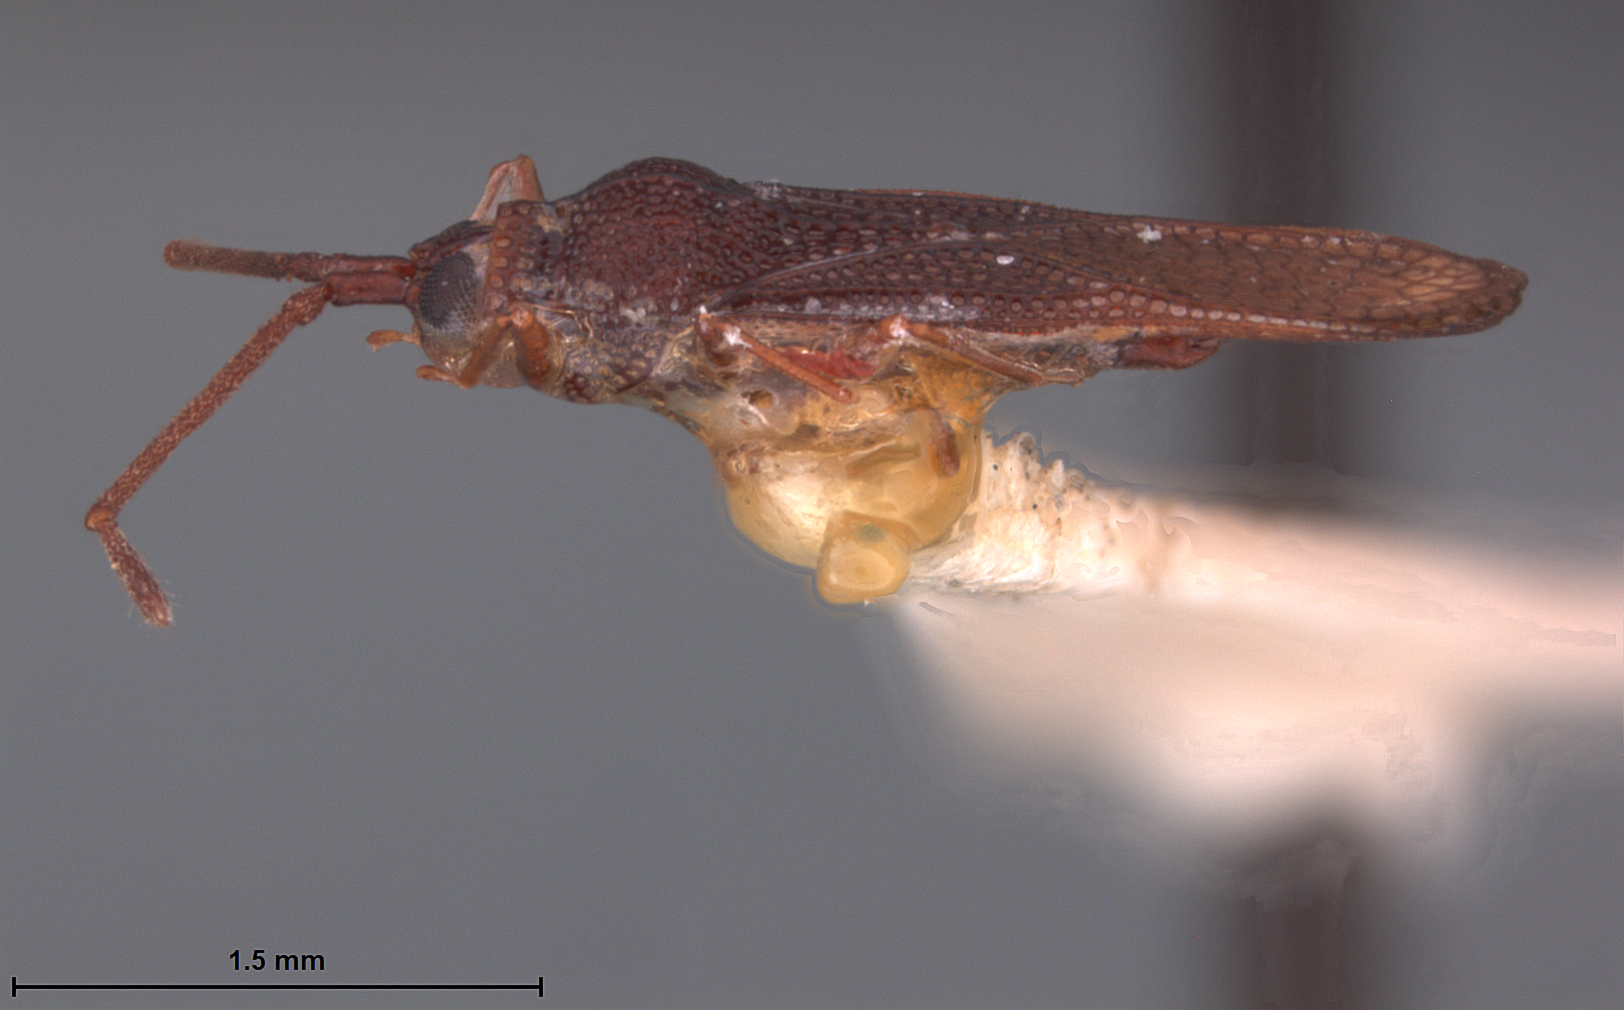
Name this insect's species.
Perissonemia sodalis
